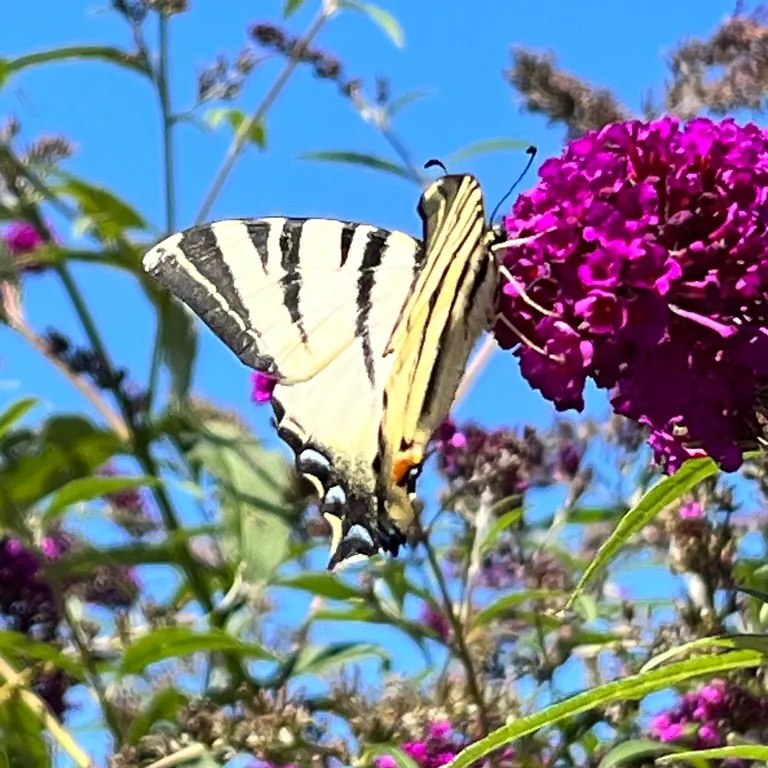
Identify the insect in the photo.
Iphiclides podalirius
